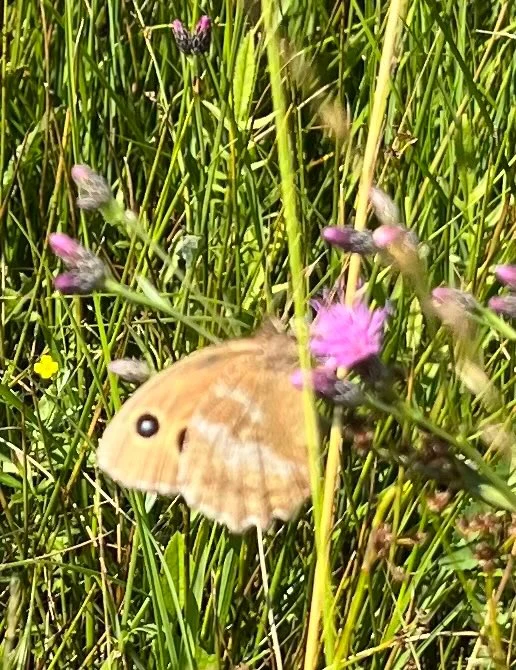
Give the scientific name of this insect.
Minois dryas
